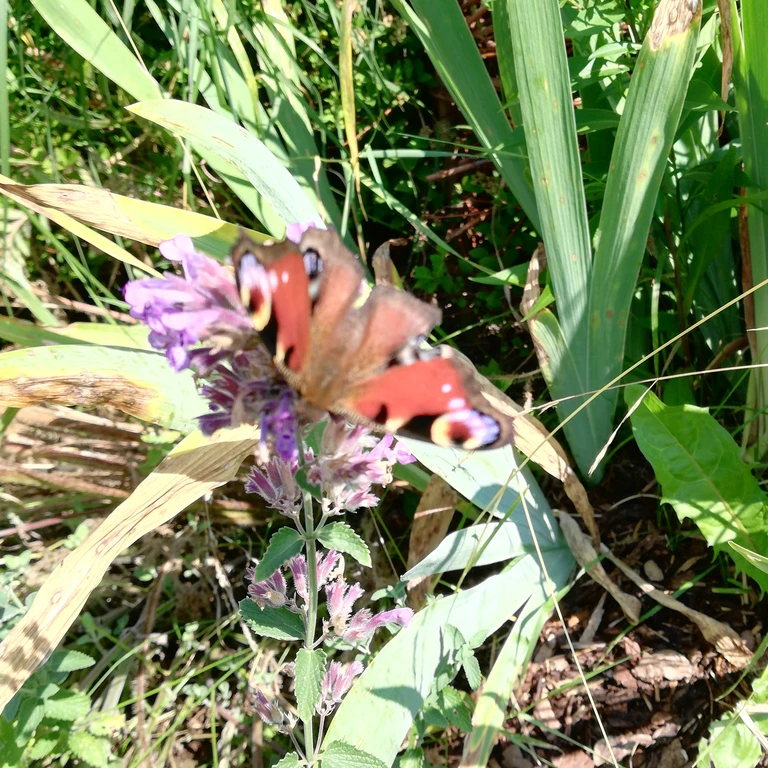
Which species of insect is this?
Aglais io
